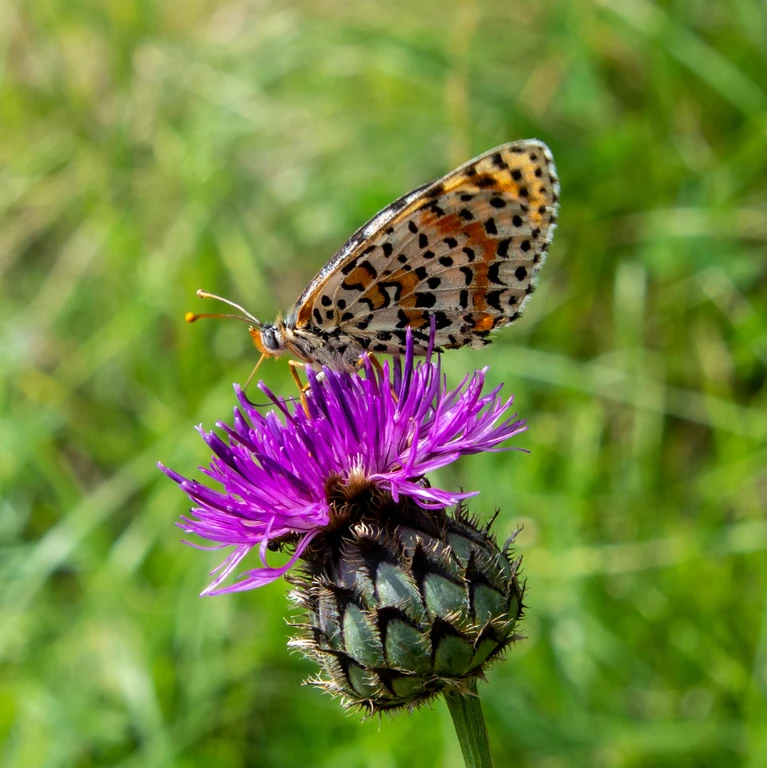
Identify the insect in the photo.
Melitaea didyma
